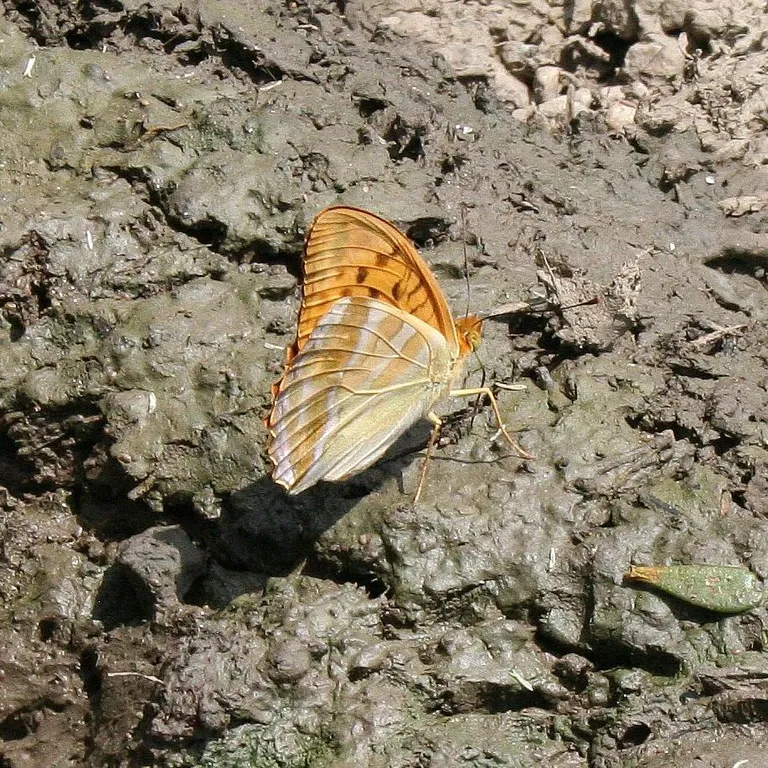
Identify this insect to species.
Argynnis paphia
